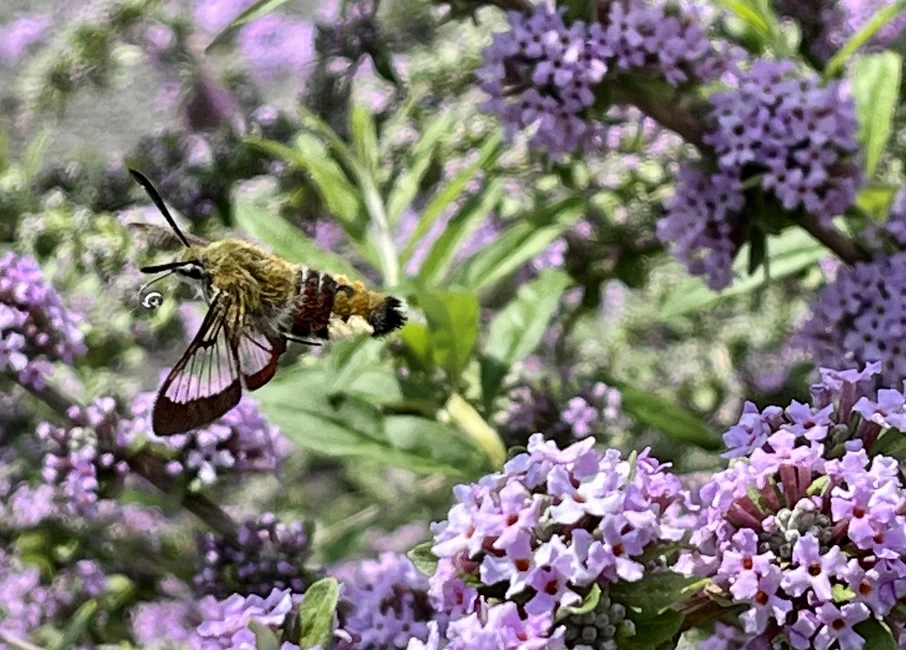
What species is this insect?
Hemaris fuciformis
